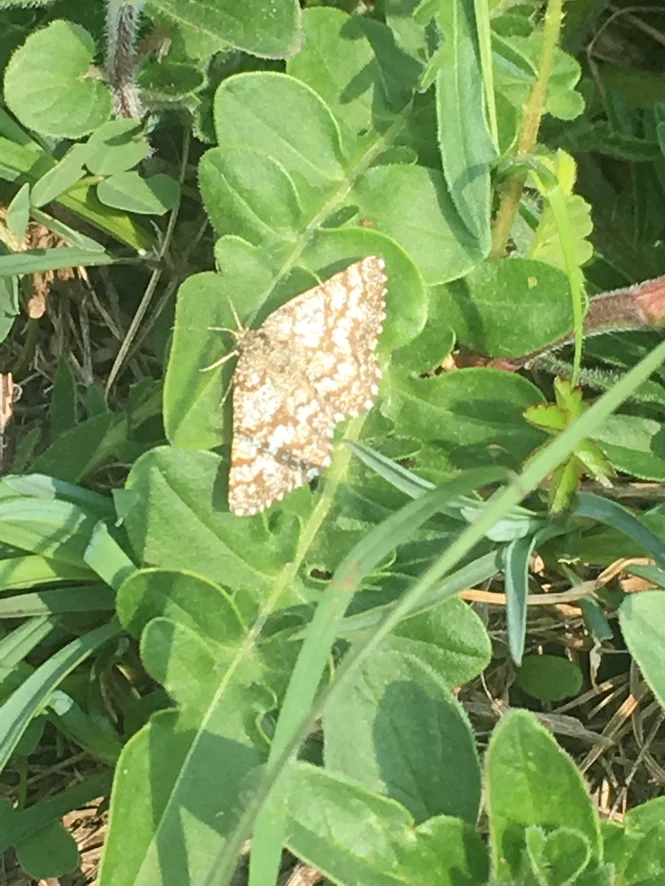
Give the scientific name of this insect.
Ematurga atomaria
